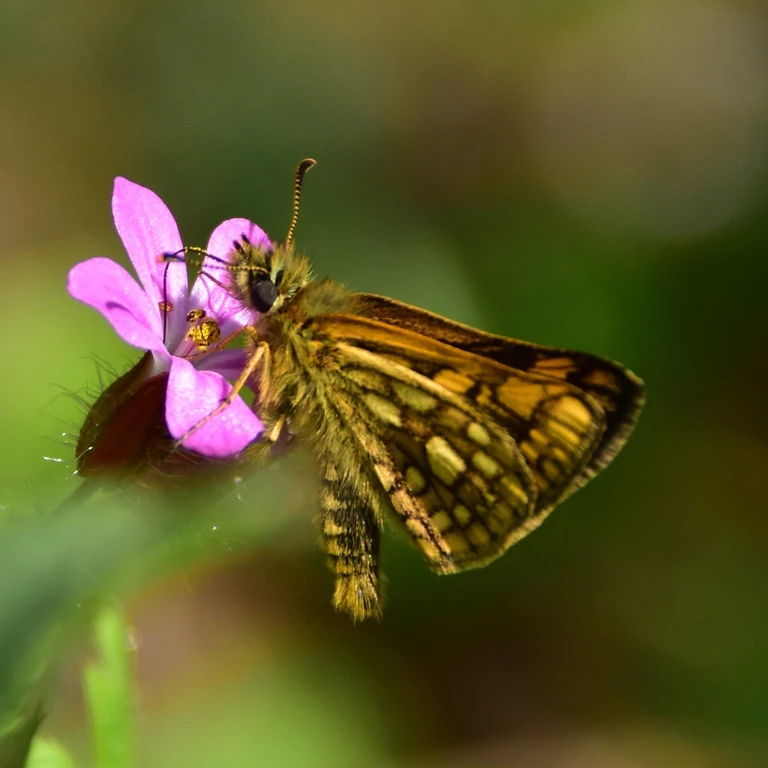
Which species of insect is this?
Carterocephalus palaemon
